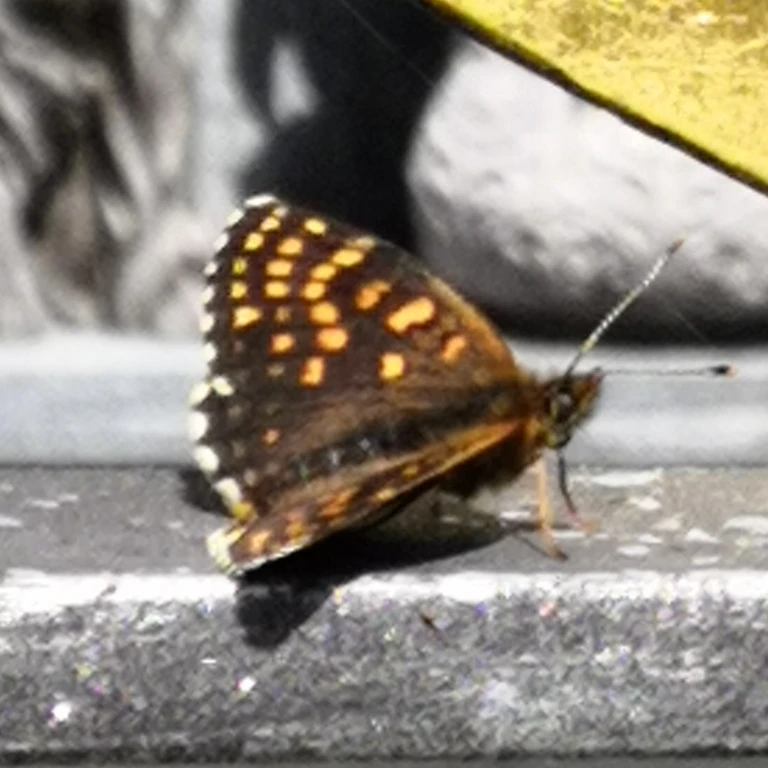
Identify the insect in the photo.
Melitaea diamina
